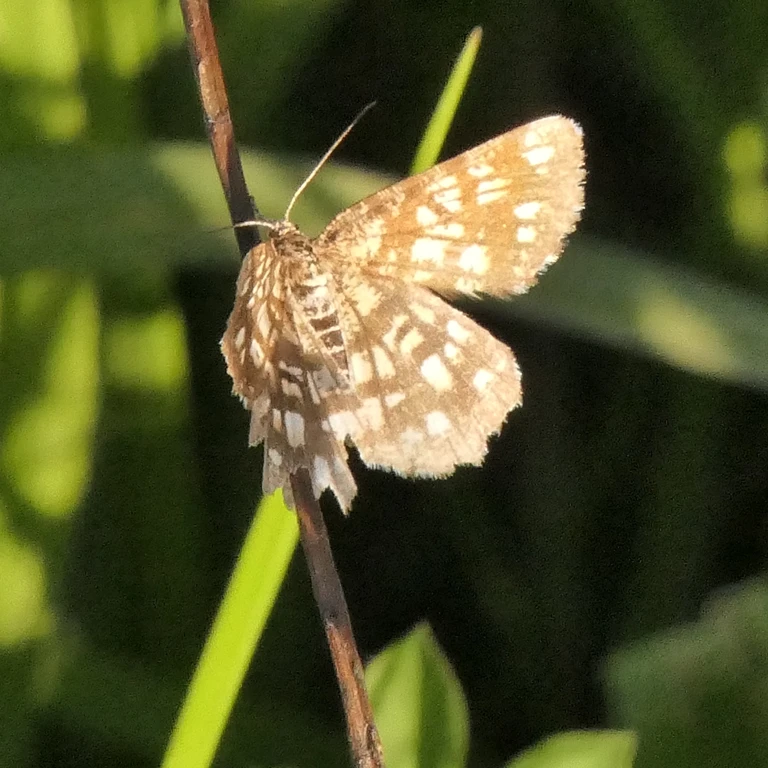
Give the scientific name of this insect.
Chiasmia clathrata
